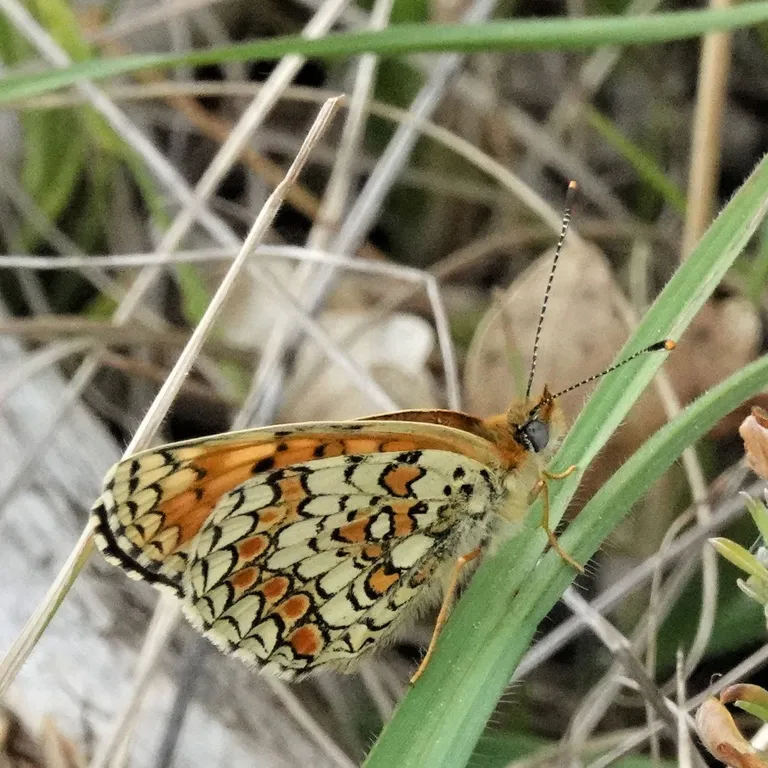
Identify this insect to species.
Melitaea phoebe
